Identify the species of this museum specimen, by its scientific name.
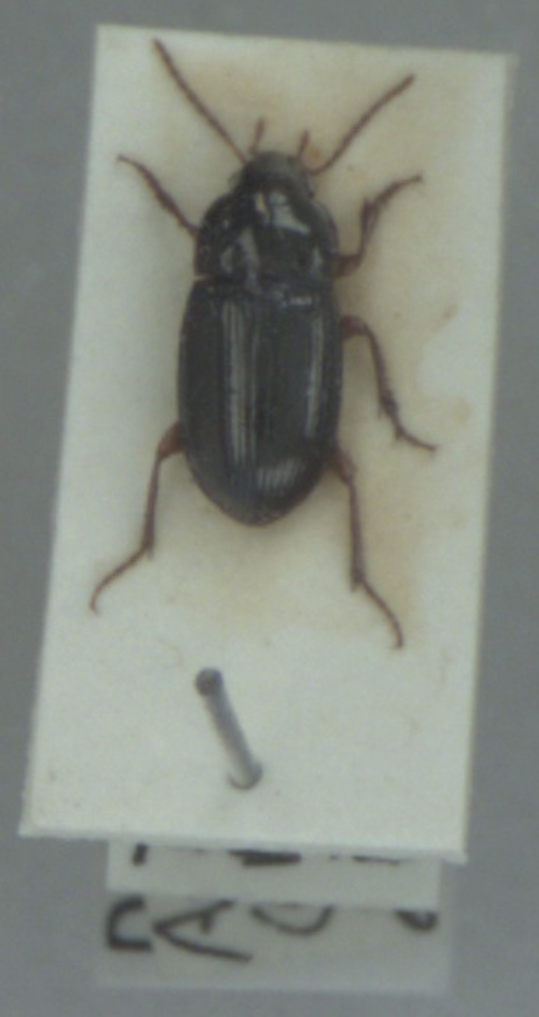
Amara bifrons
